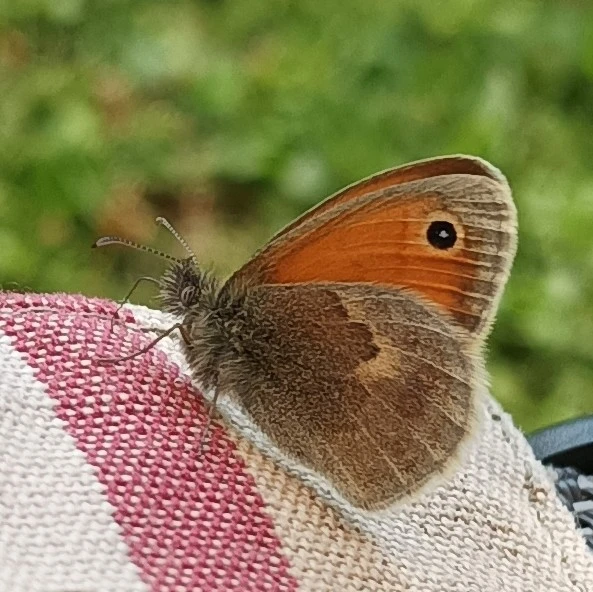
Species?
Coenonympha pamphilus
